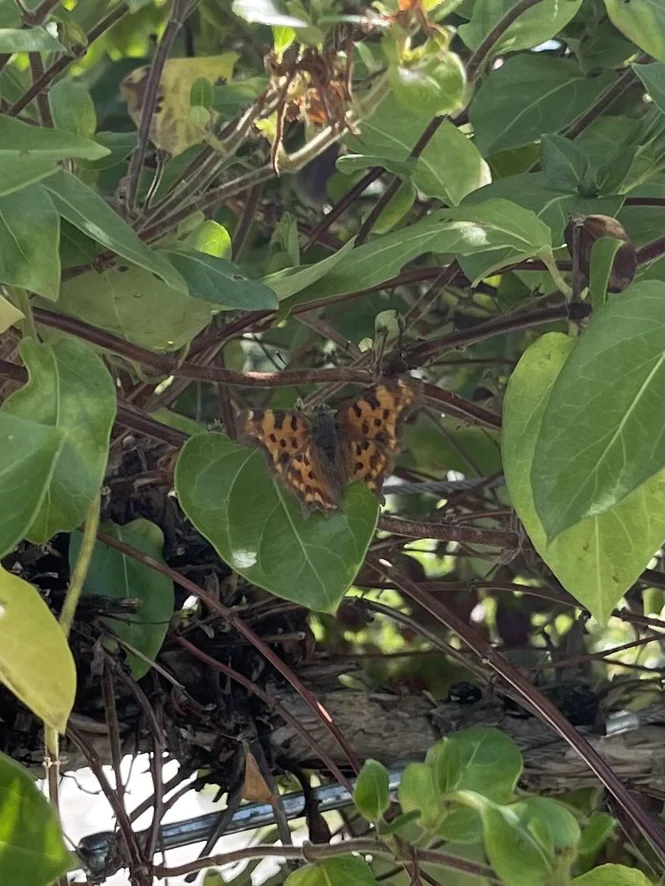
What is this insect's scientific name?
Polygonia c-album
